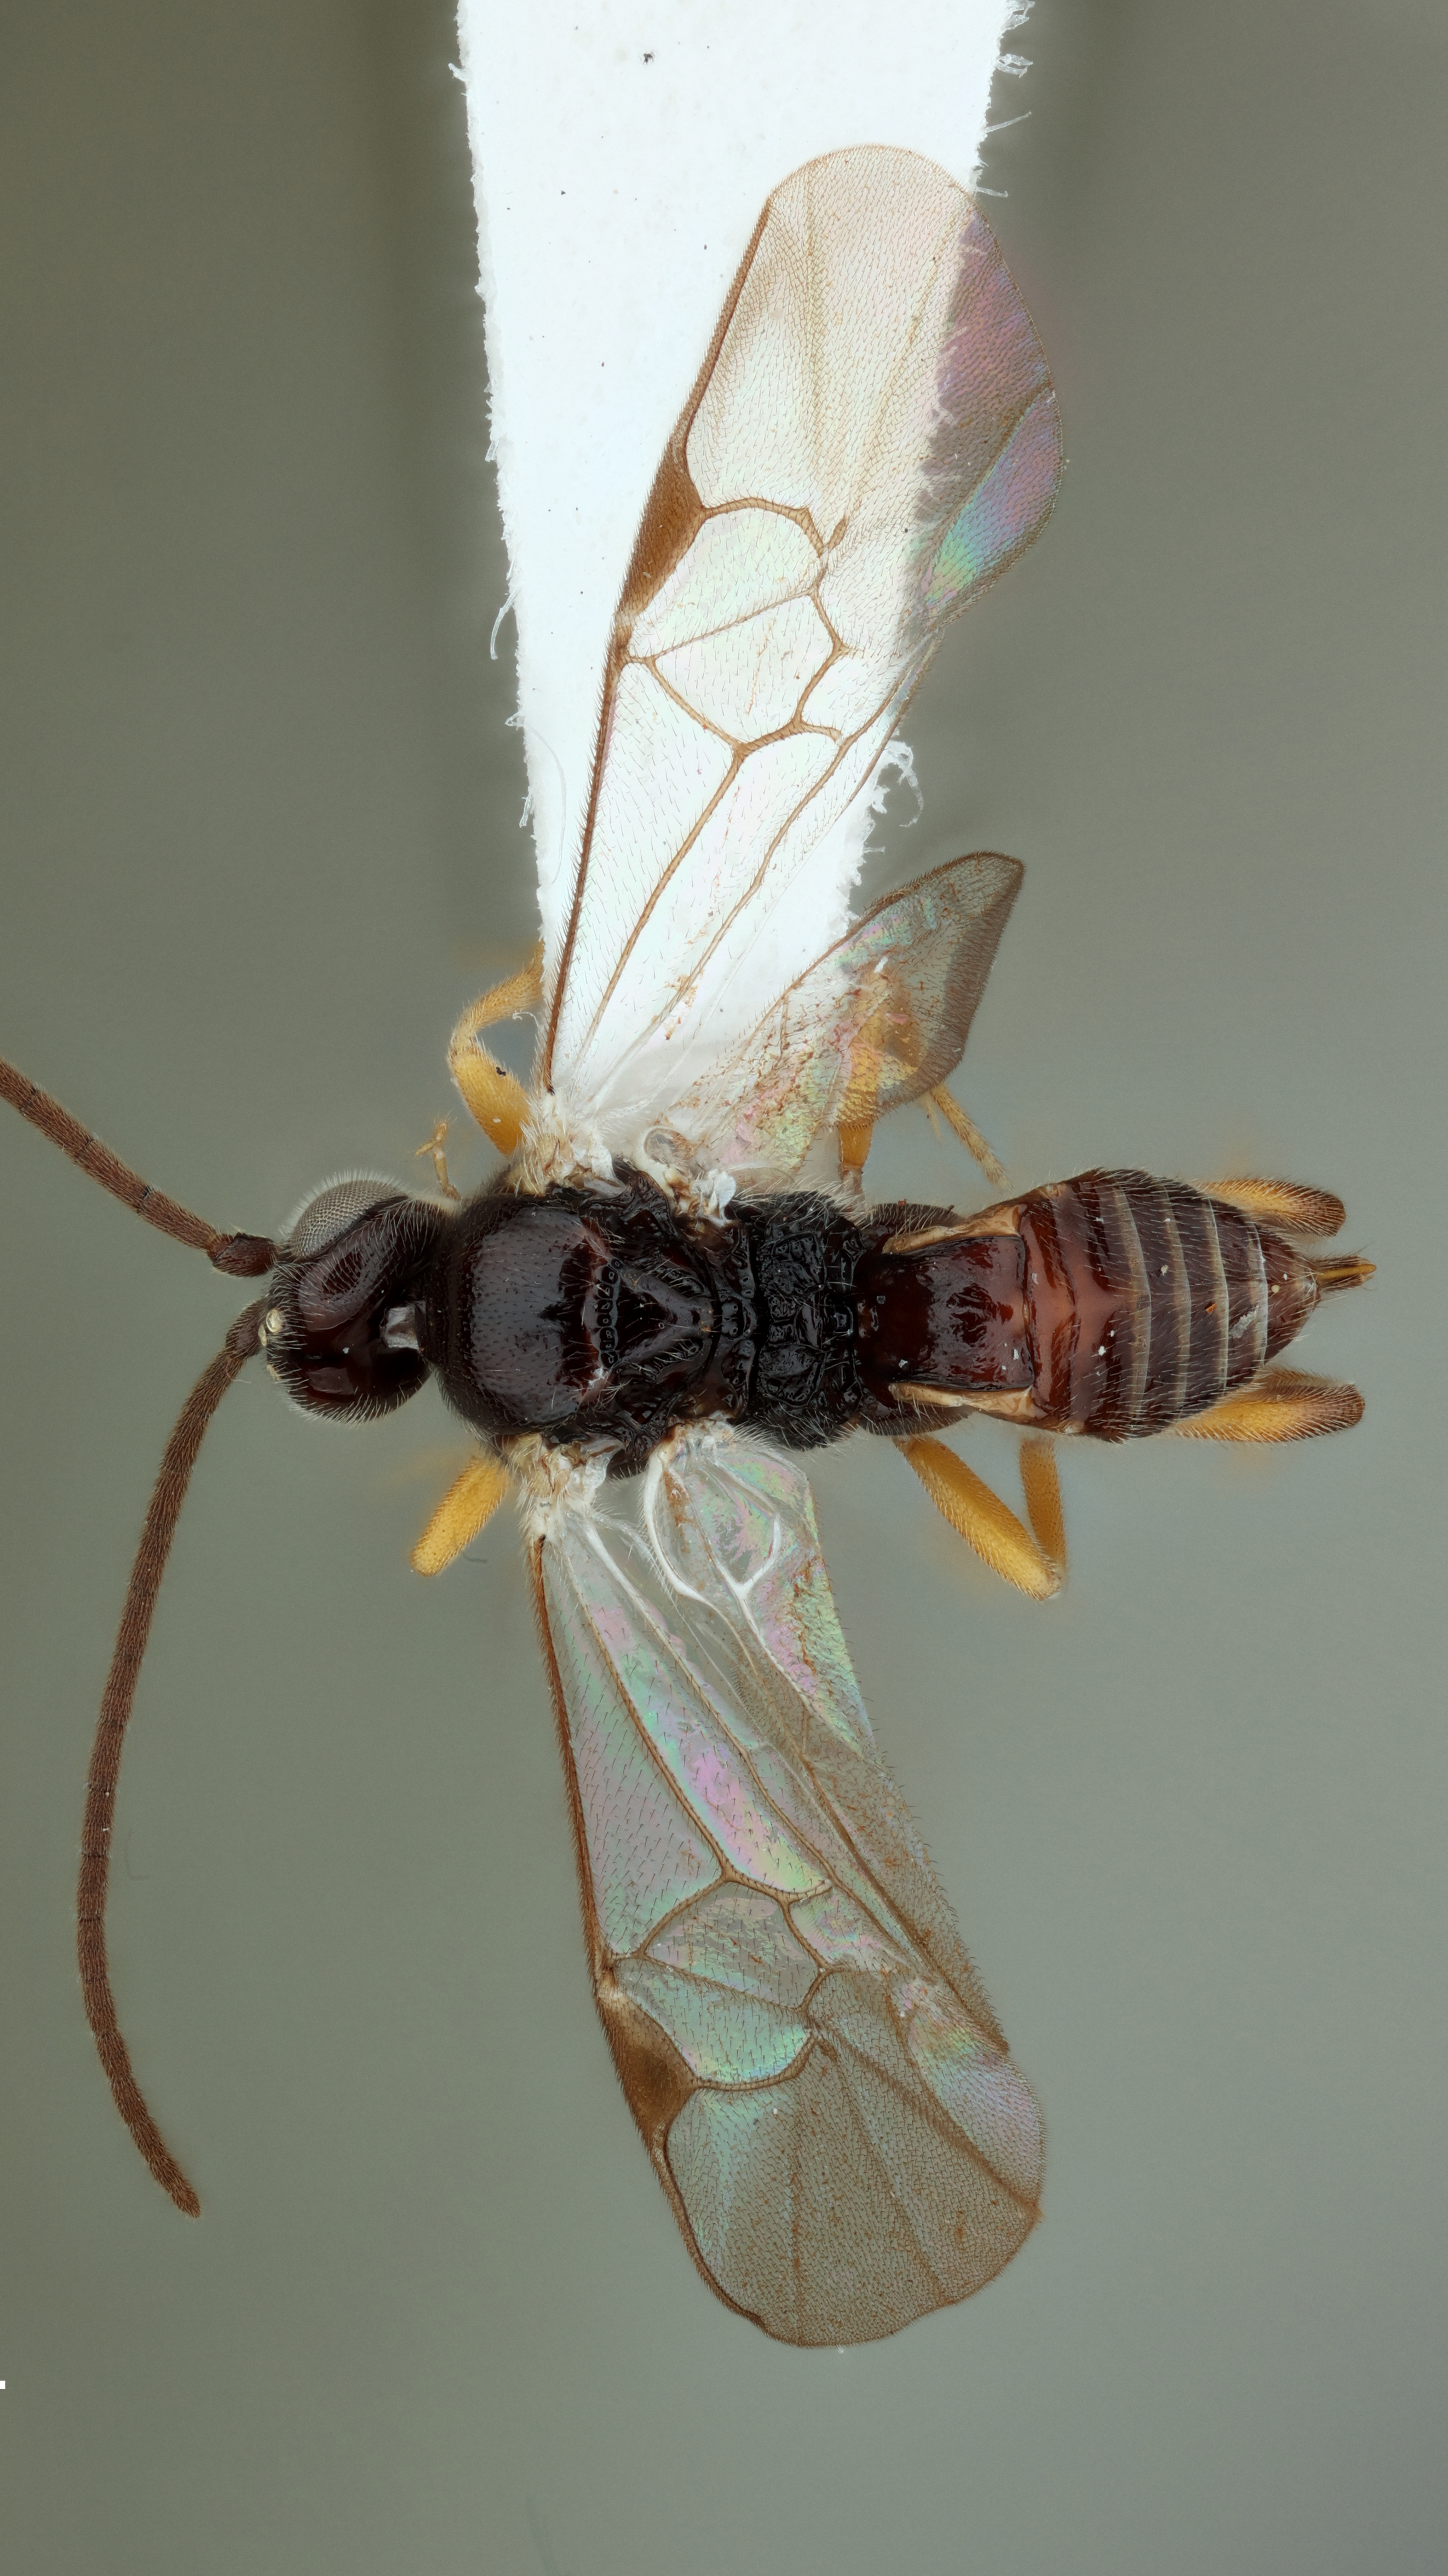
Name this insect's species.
Alphomelon nanosoma
